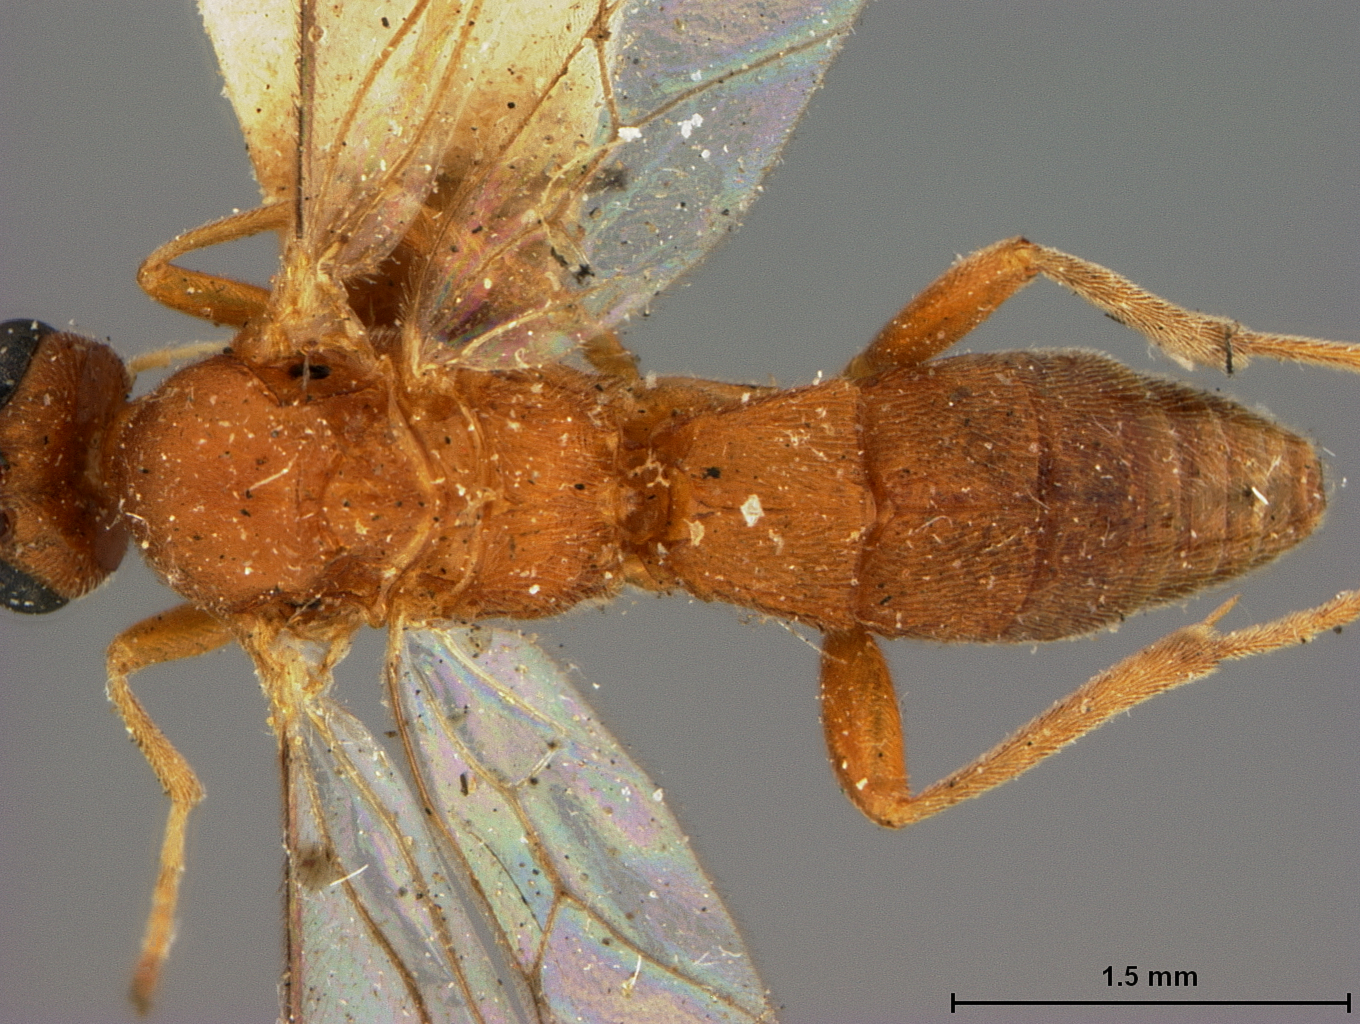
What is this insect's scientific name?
Rogas geometrae
